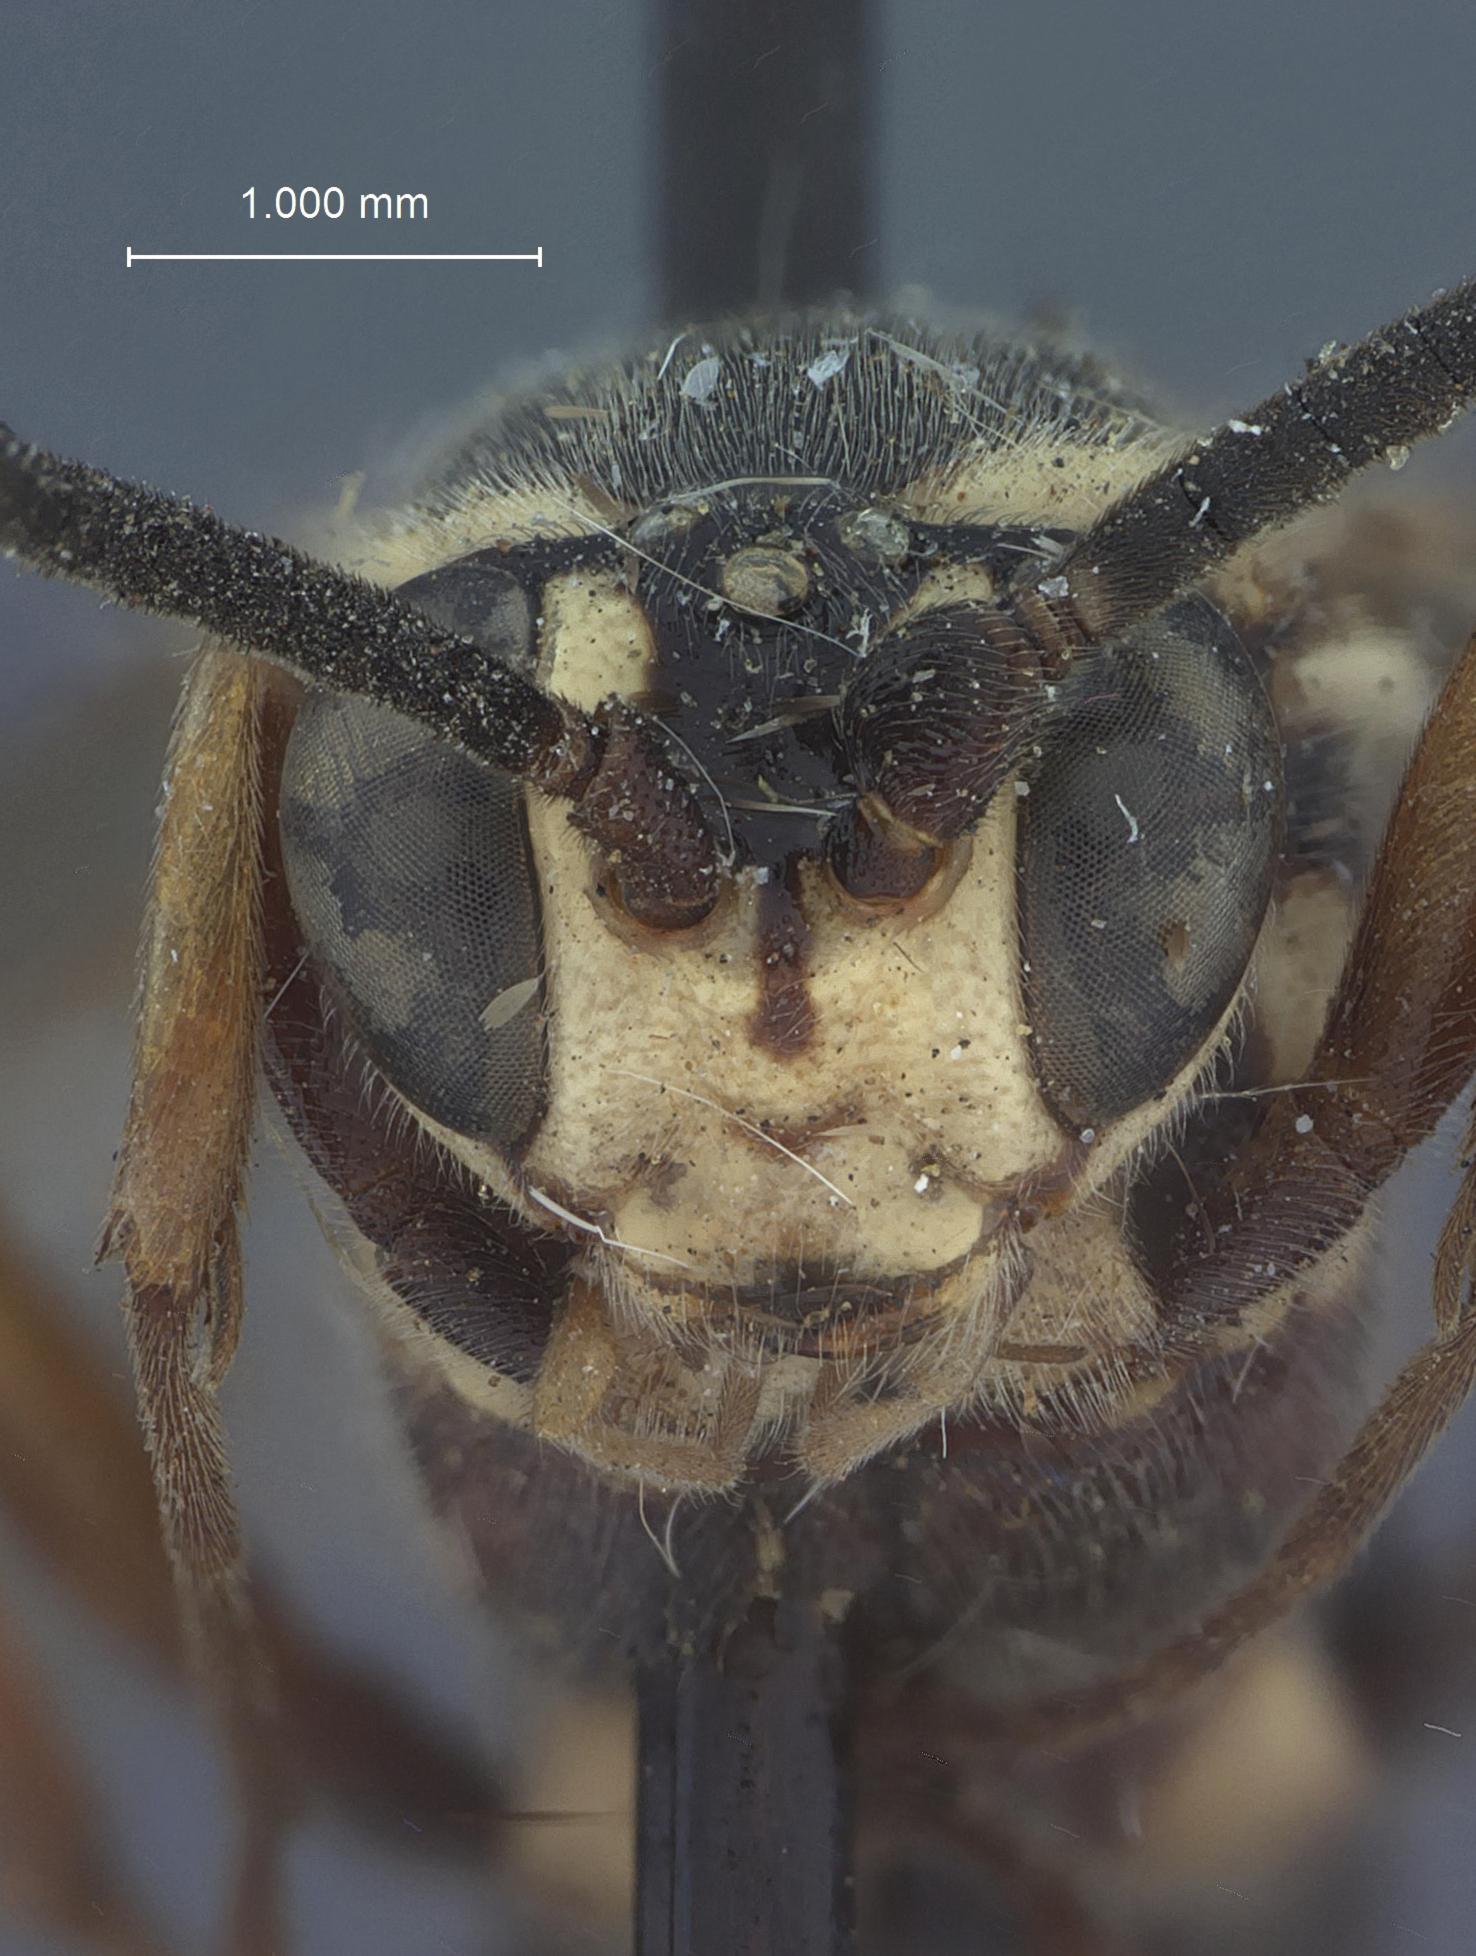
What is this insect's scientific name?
Ichneumon burkei
